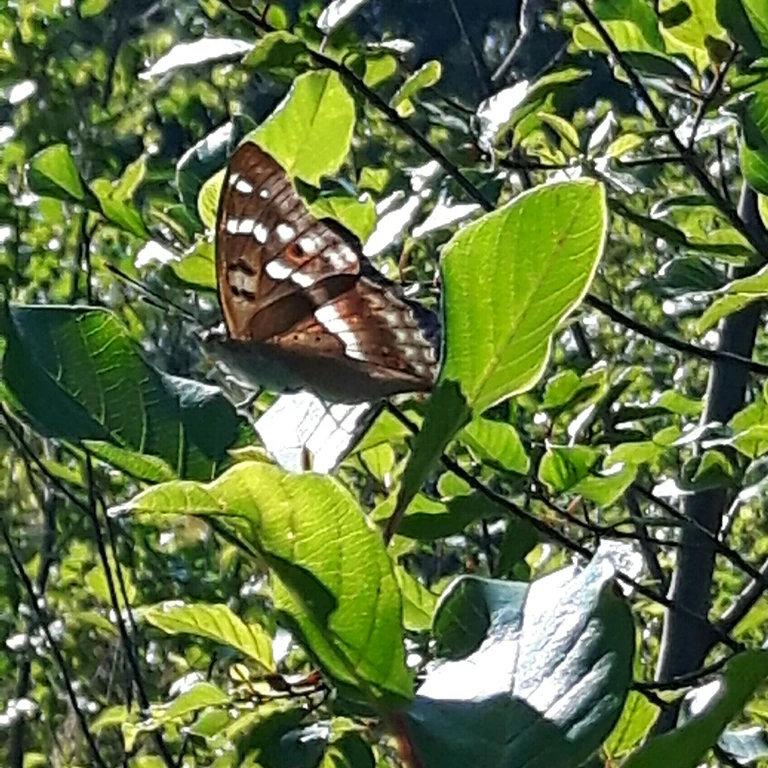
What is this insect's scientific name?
Apatura ilia
